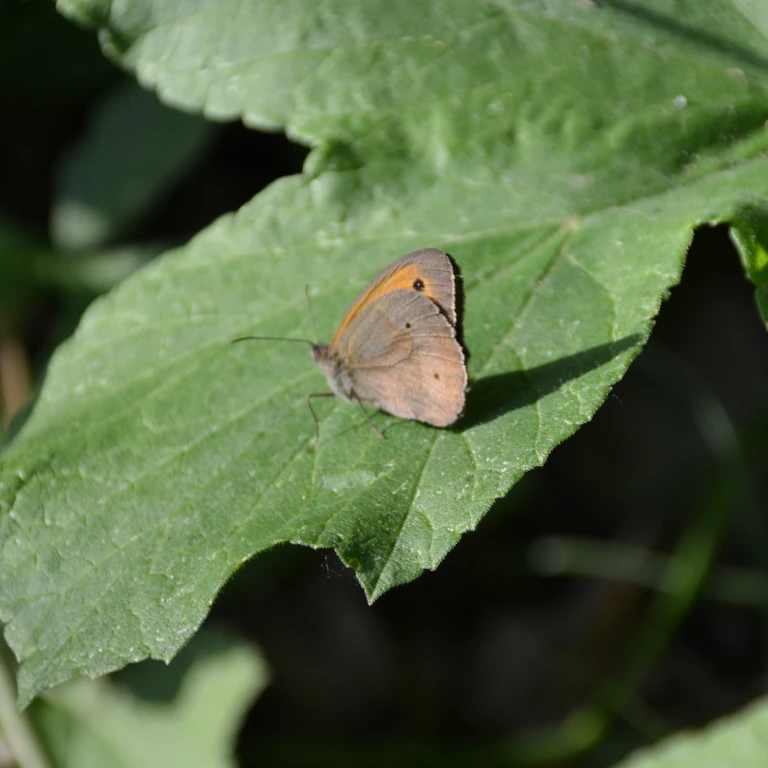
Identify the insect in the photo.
Maniola jurtina
